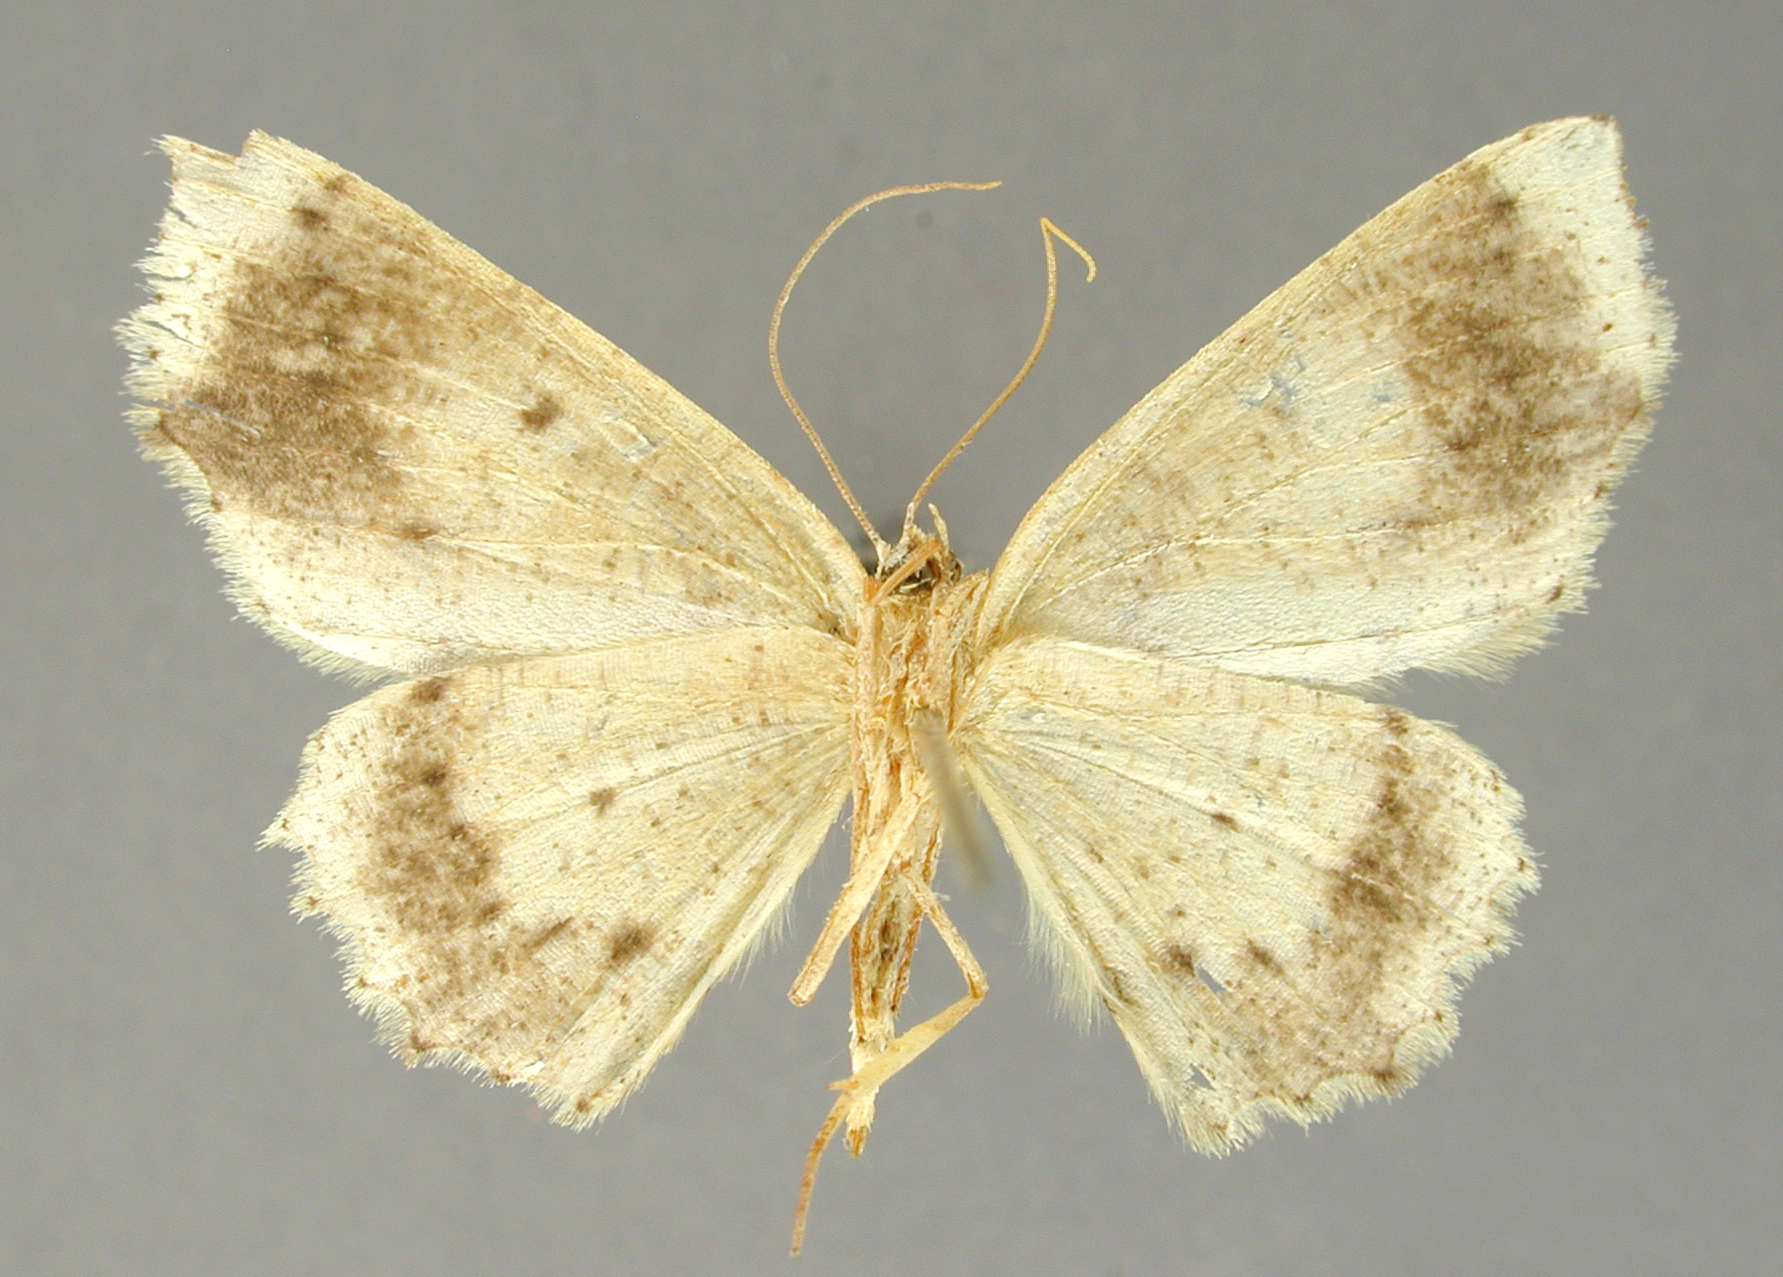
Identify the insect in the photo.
Sabulodes granula
